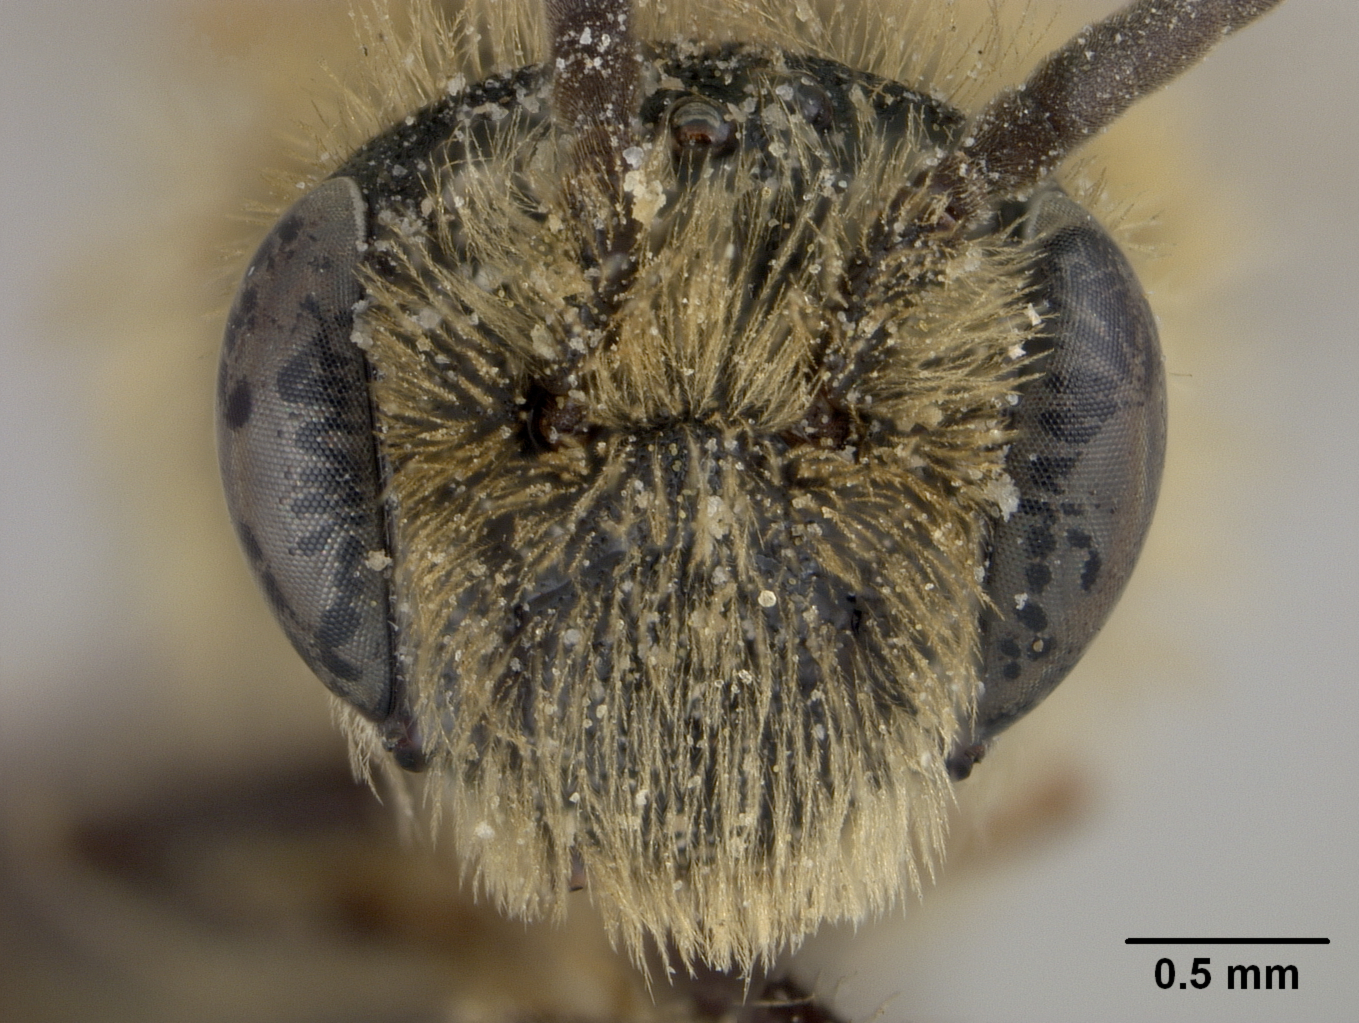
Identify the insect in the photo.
Andrena pseudobscura
